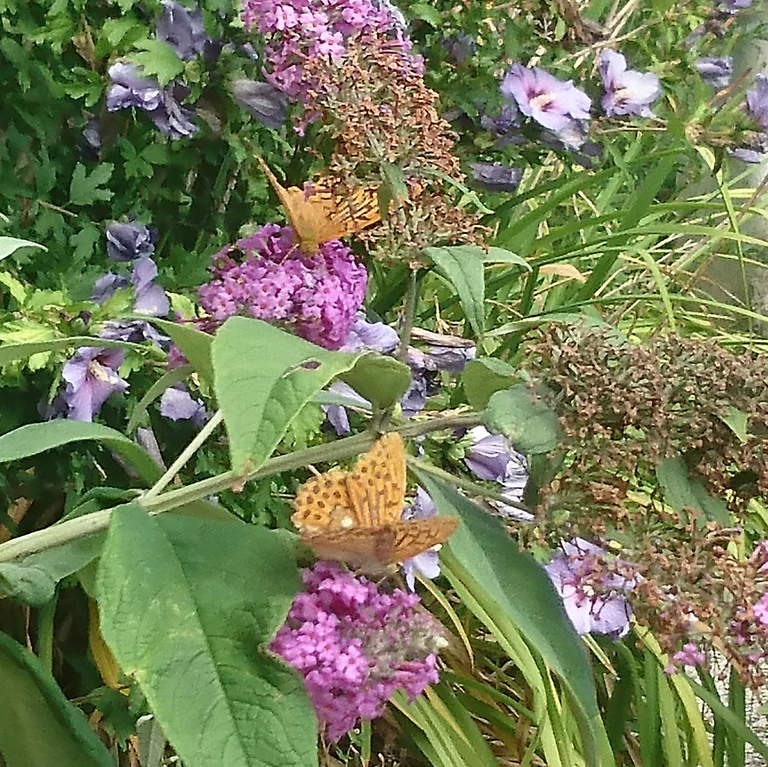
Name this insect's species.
Argynnis paphia
